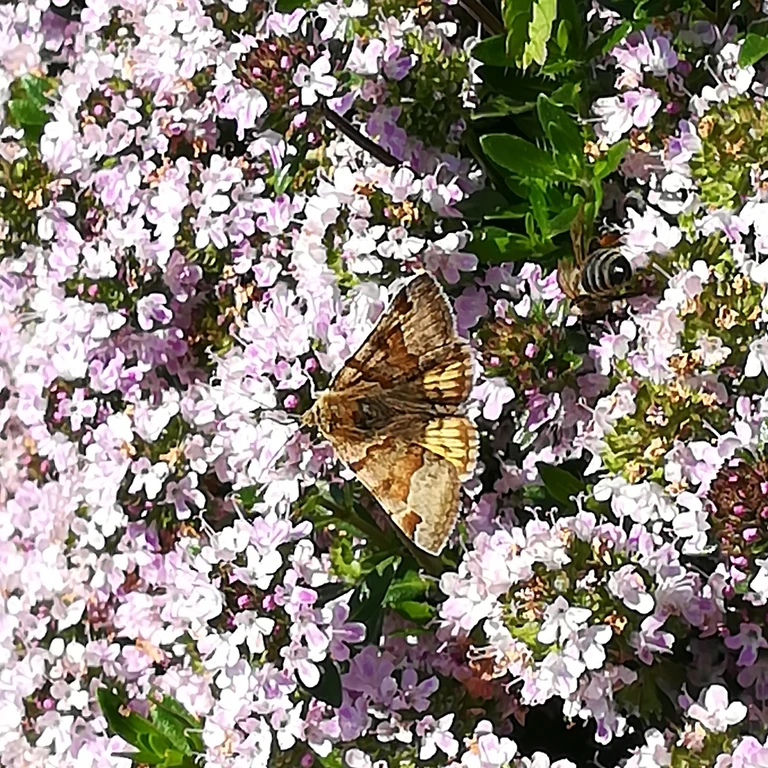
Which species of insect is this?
Euclidia glyphica
